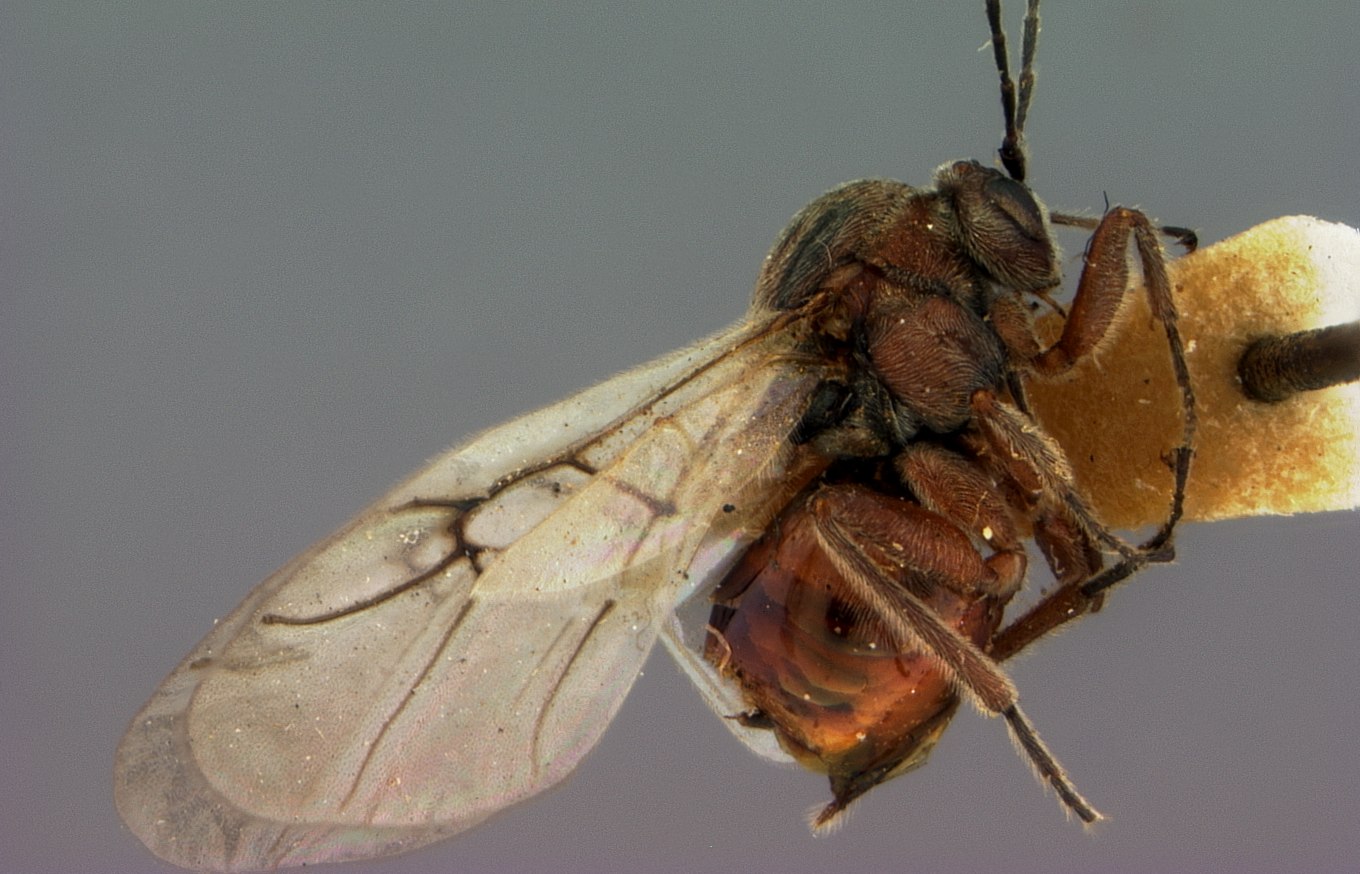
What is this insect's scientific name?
Disholcaspis terrestris
